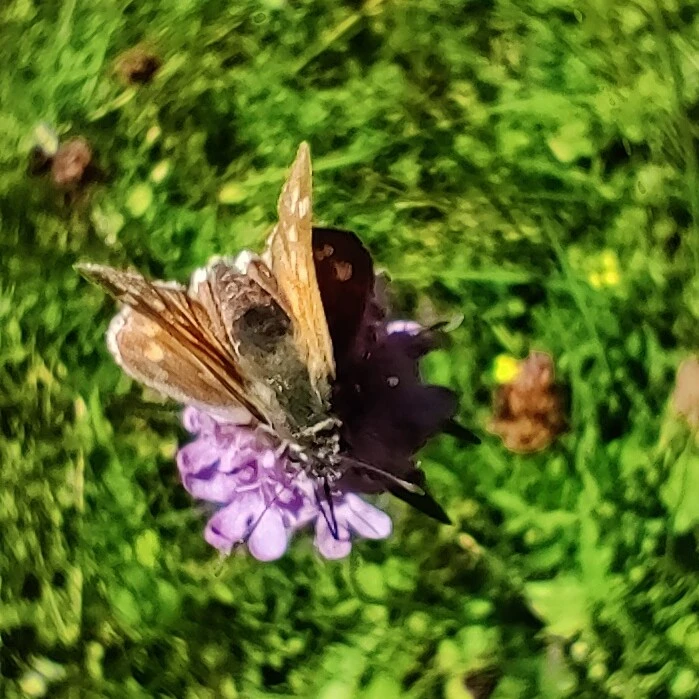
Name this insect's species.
Hesperia comma
